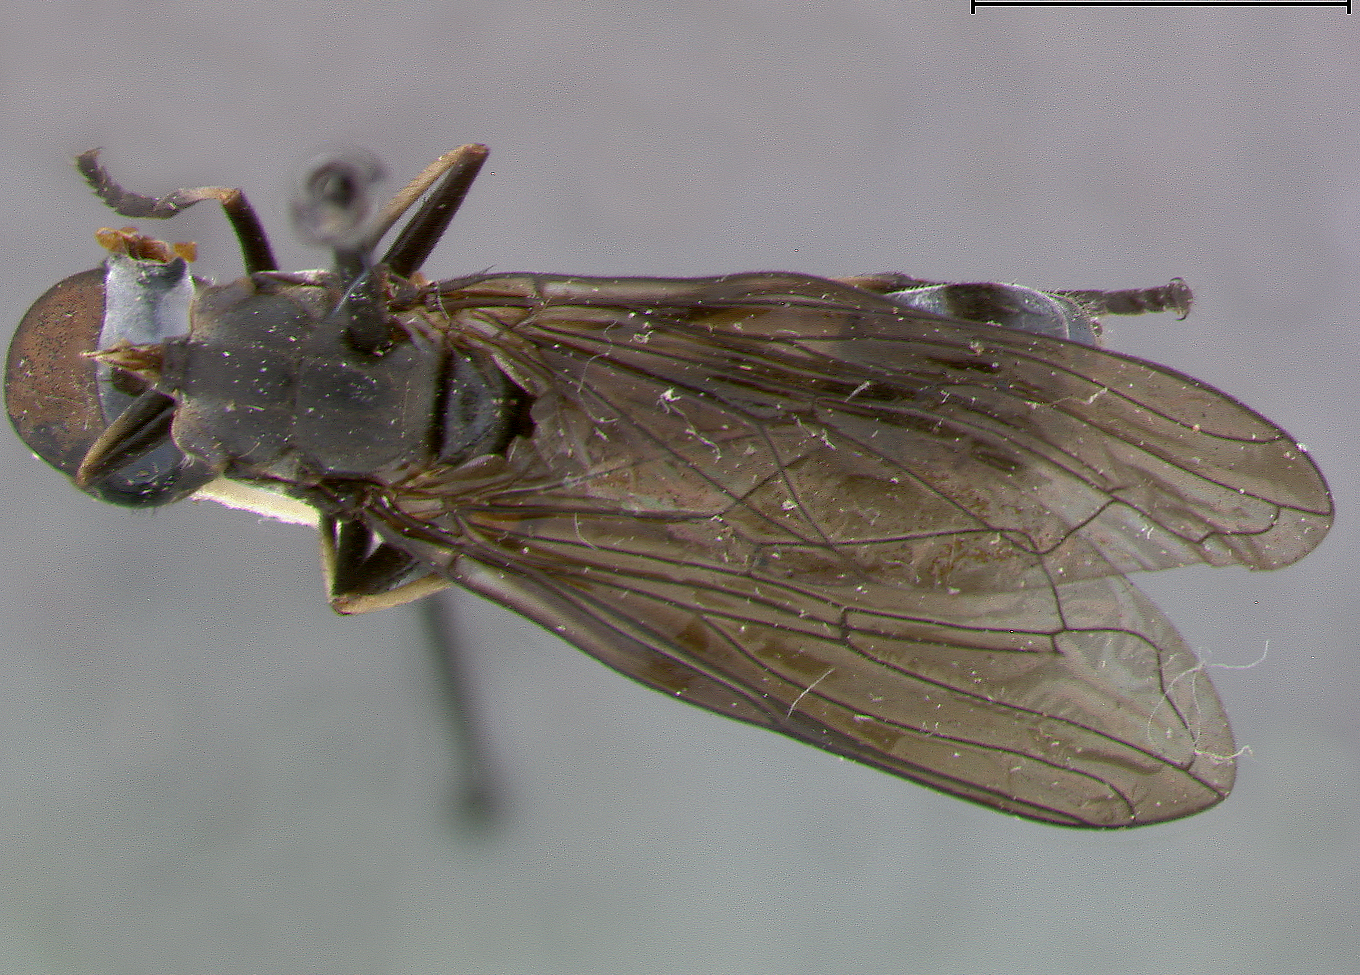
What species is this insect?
Spheginobaccha melancholia
